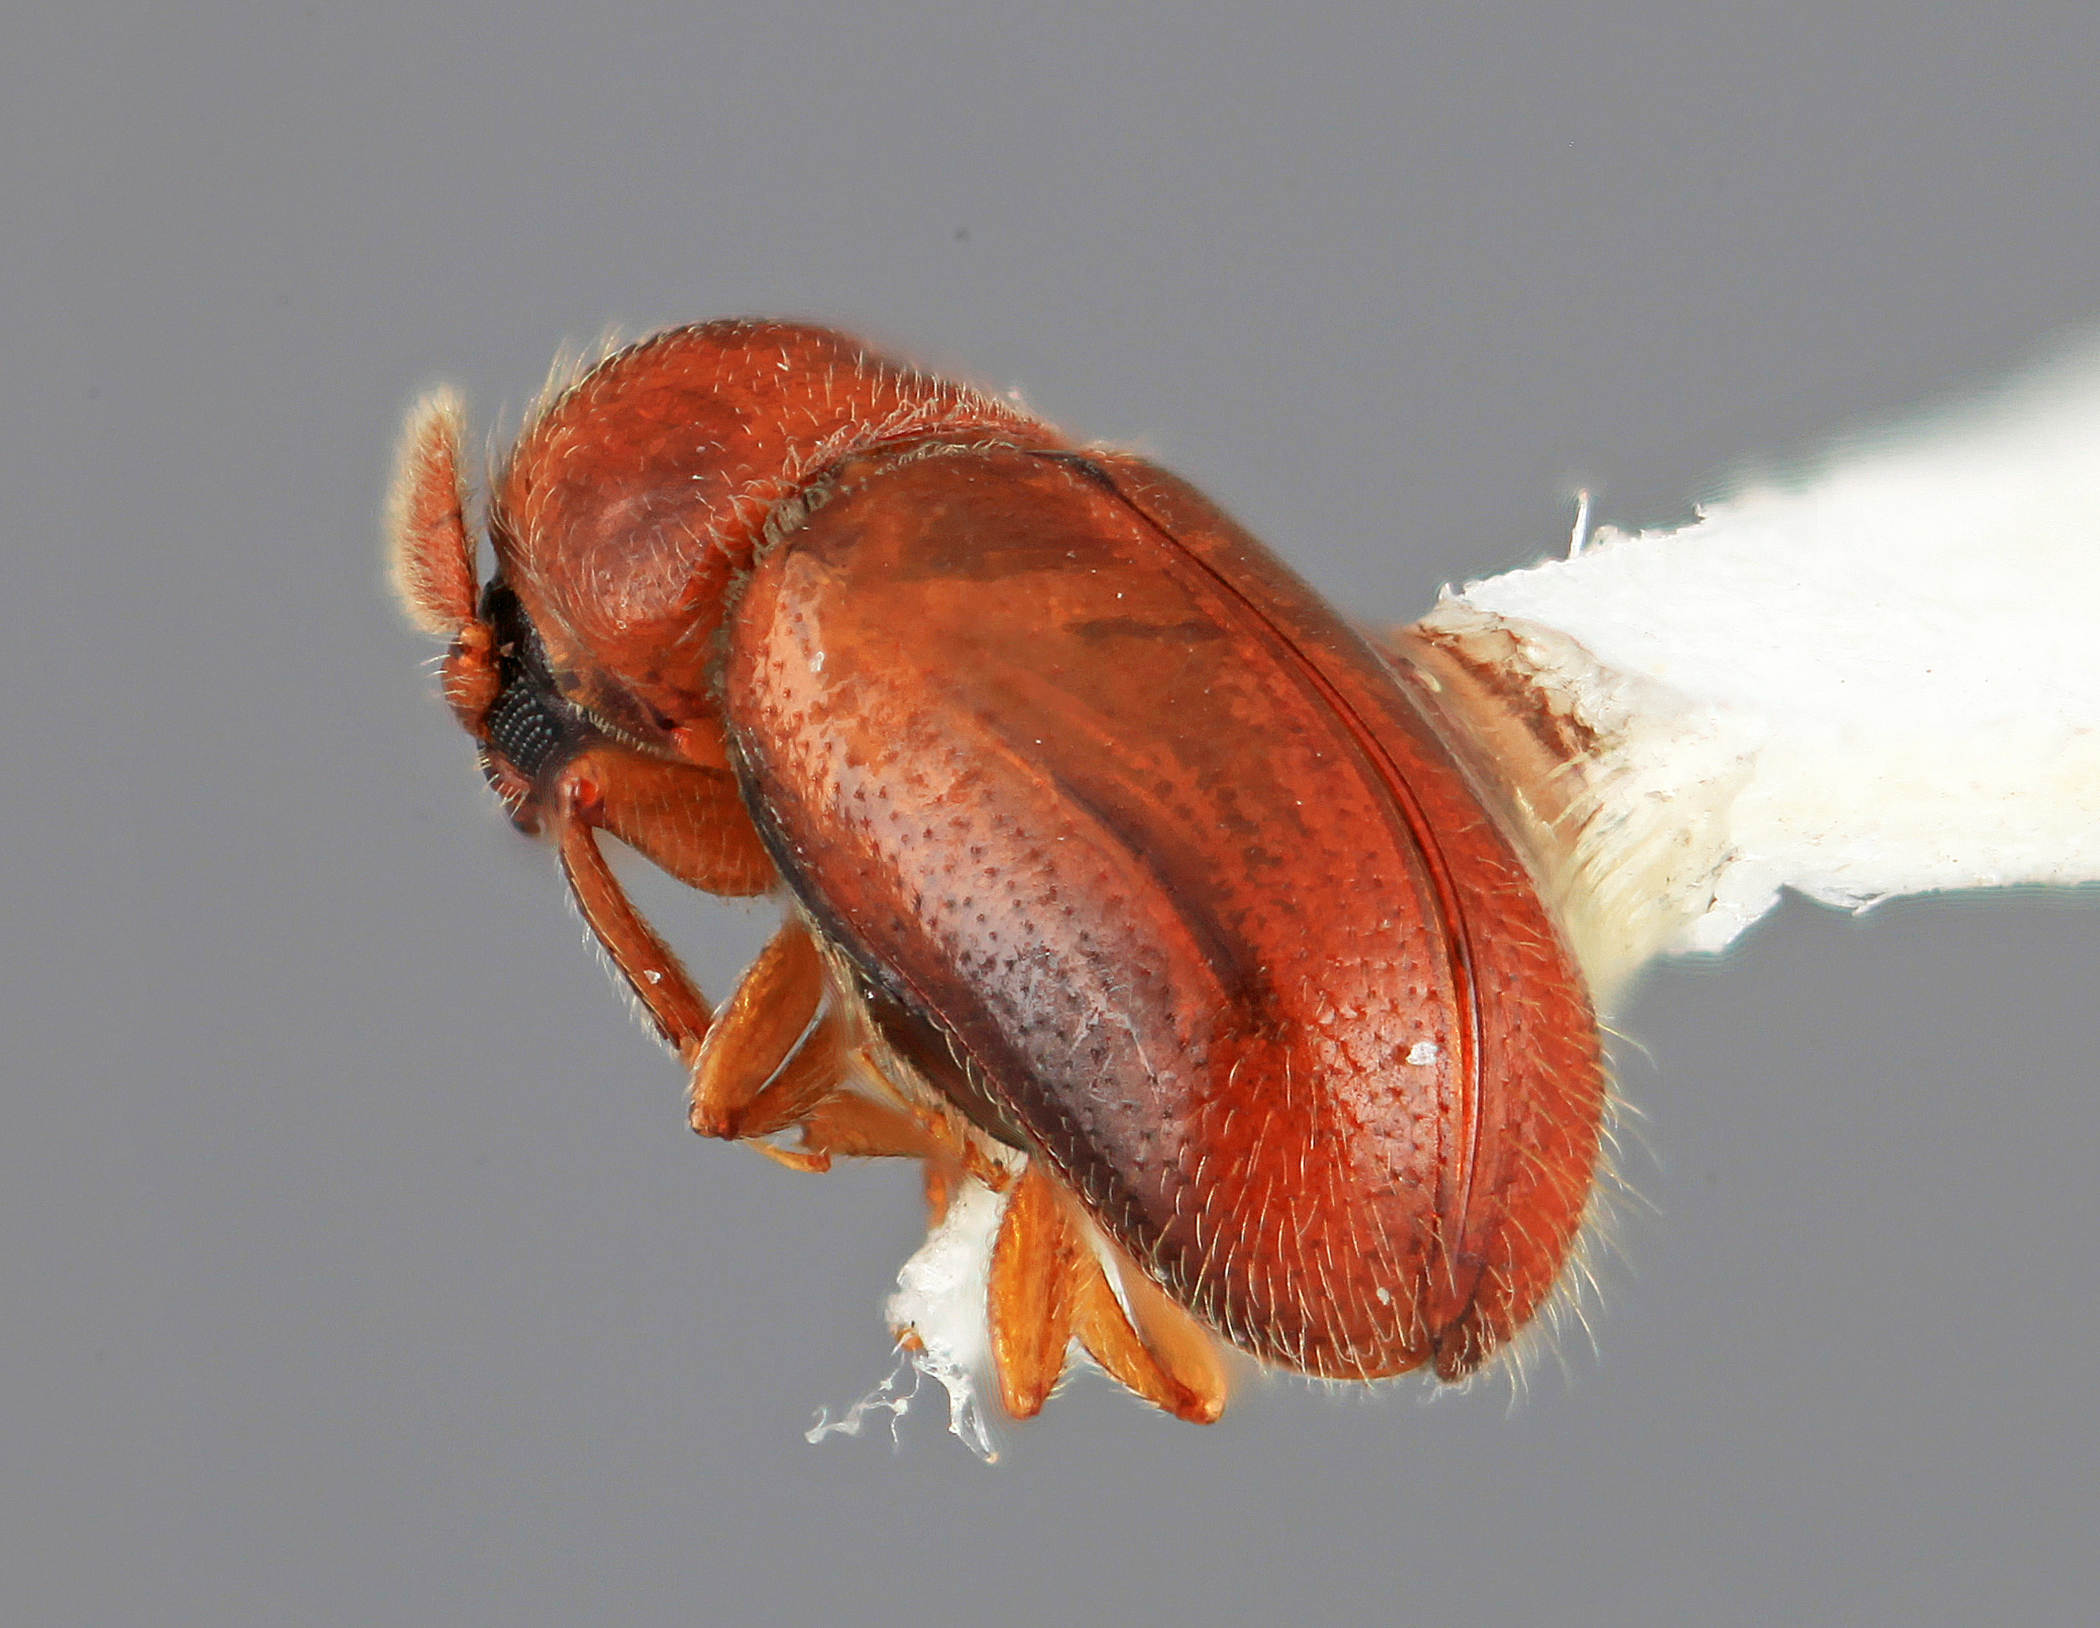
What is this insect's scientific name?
Corthyloxiphus simplicus
